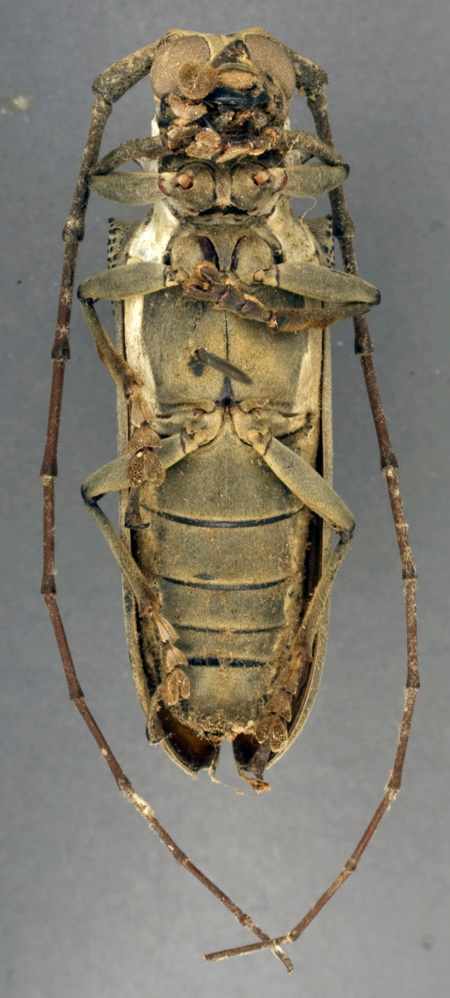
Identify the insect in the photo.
Apriona irma
